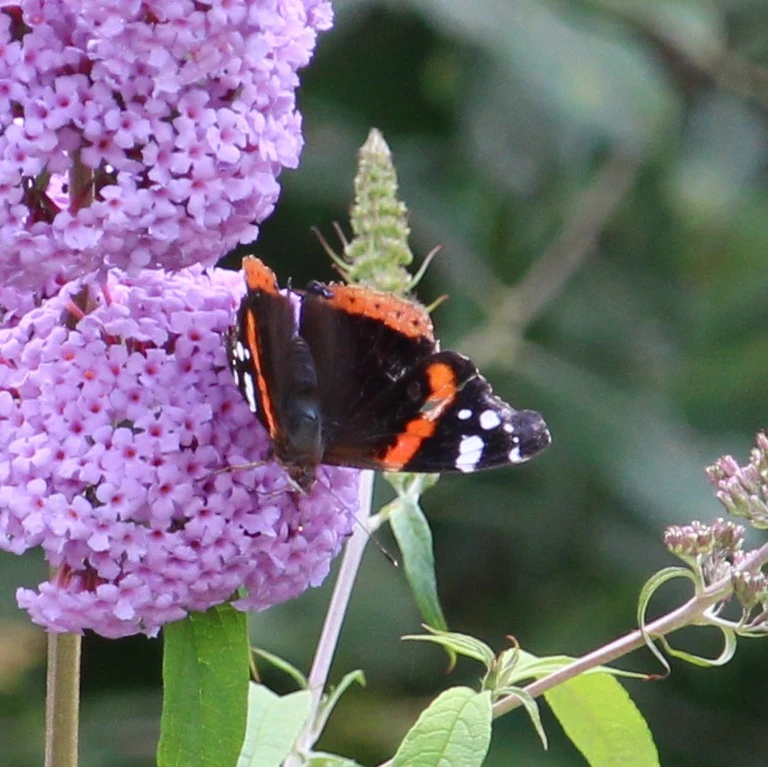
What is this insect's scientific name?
Vanessa atalanta
